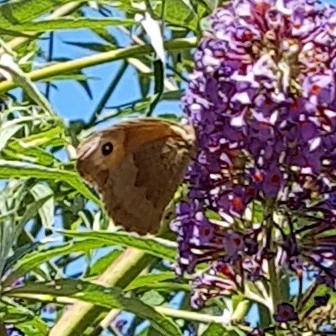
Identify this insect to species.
Maniola jurtina
